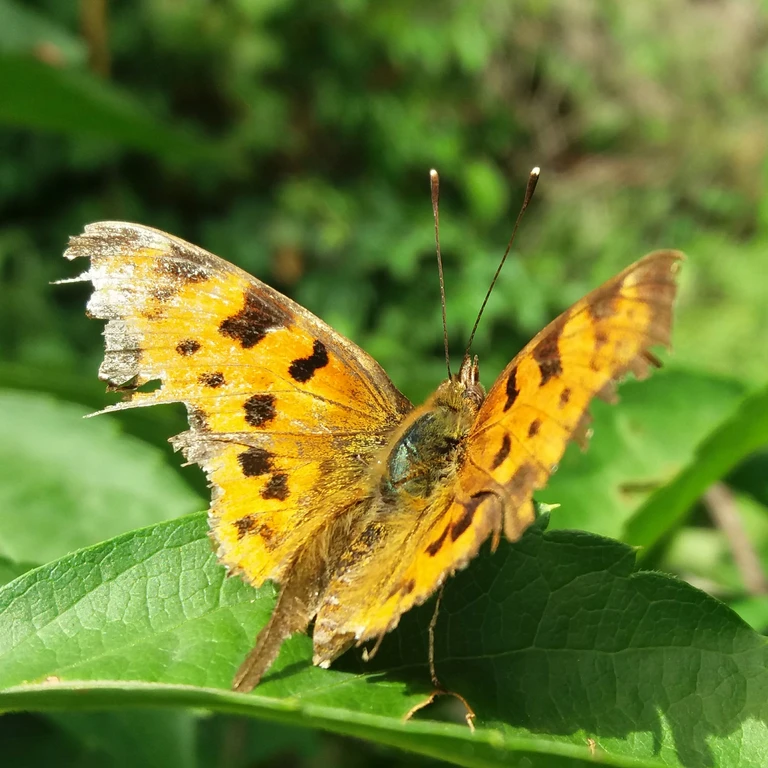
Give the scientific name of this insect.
Polygonia c-album
